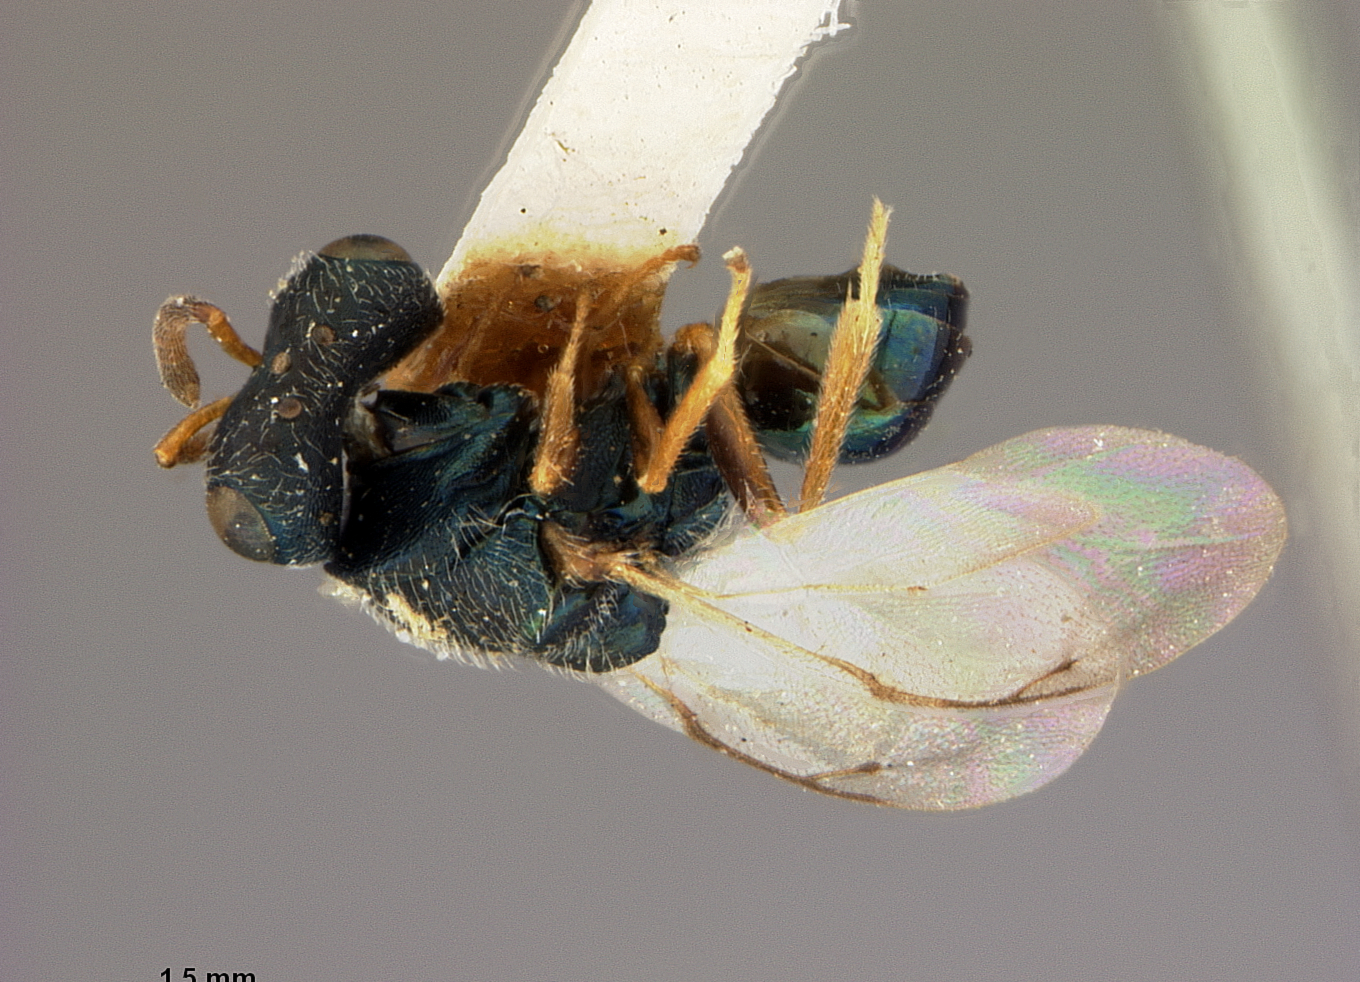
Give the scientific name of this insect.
Halticoptera laticeps
